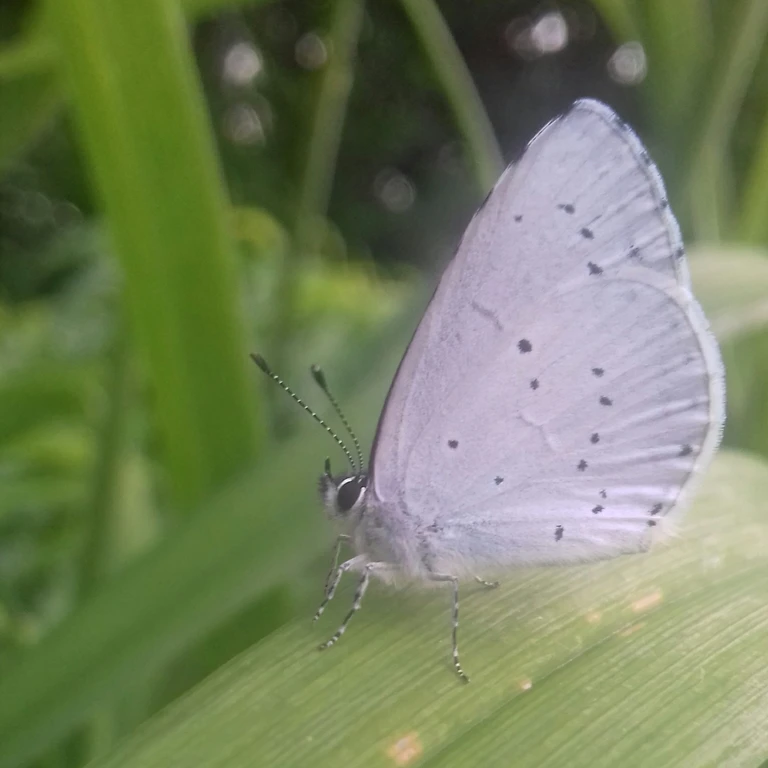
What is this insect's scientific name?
Celastrina argiolus
